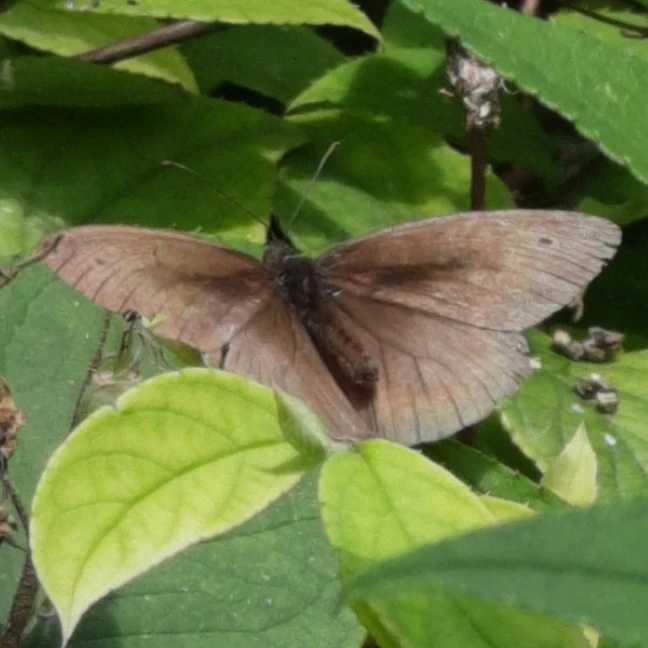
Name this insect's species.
Maniola jurtina
